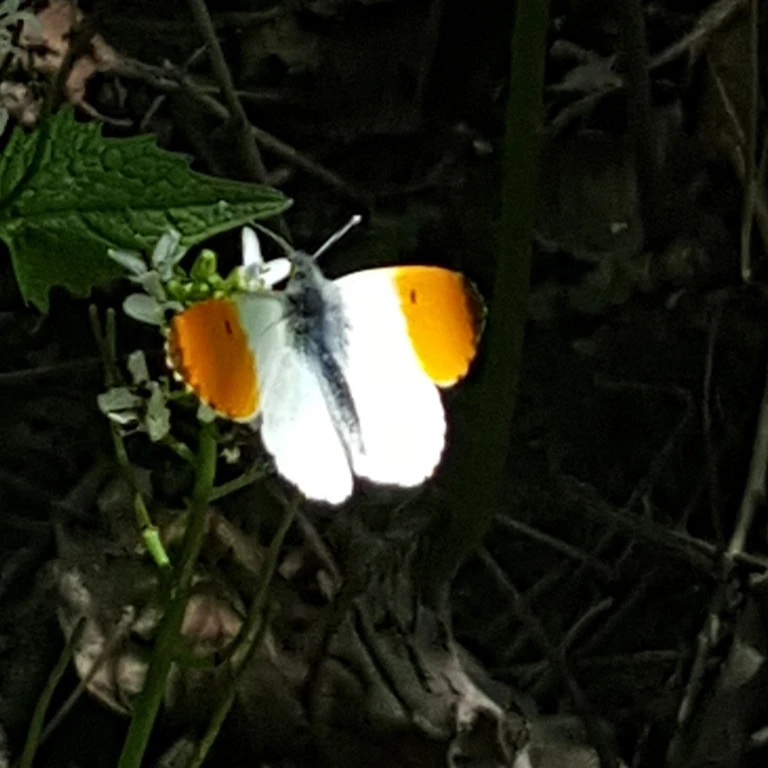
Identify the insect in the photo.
Anthocharis cardamines
